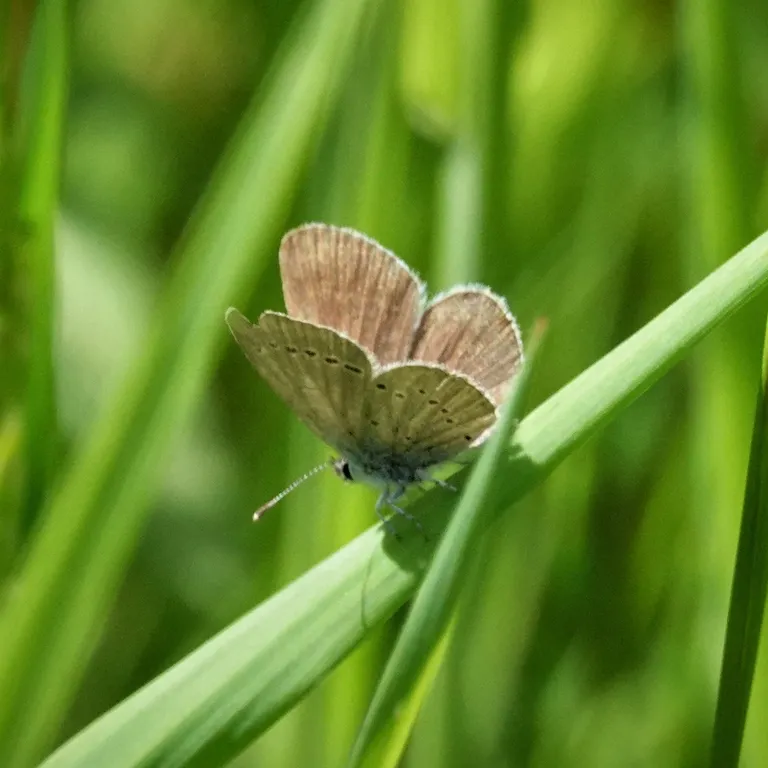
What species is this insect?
Cupido minimus
